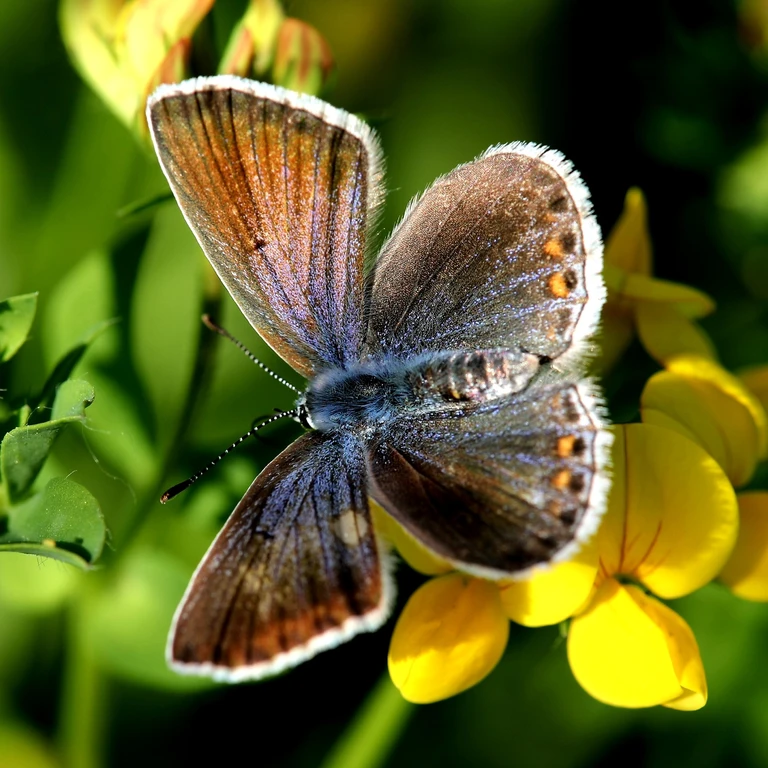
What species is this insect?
Polyommatus icarus
